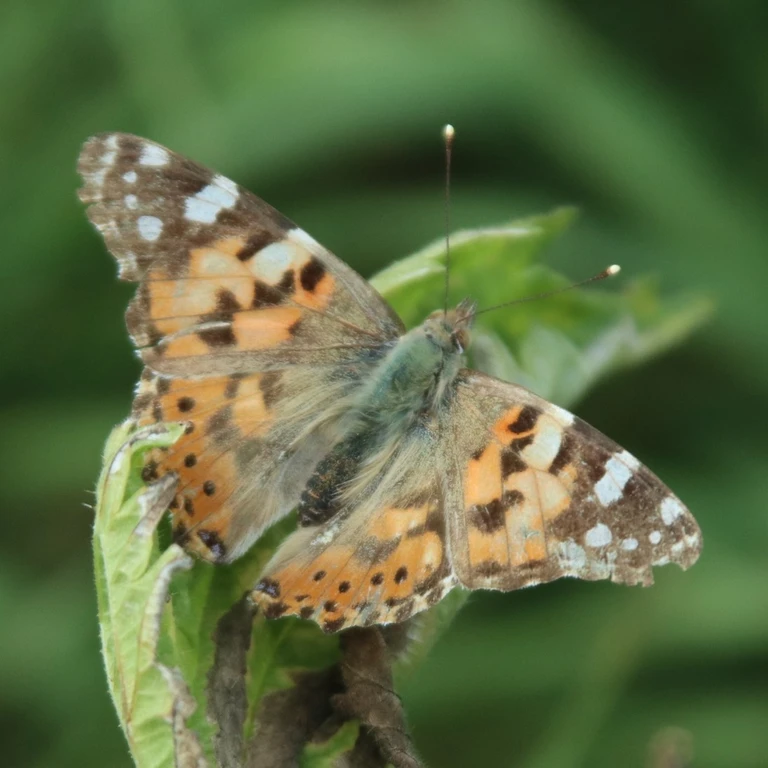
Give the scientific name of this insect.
Vanessa cardui
